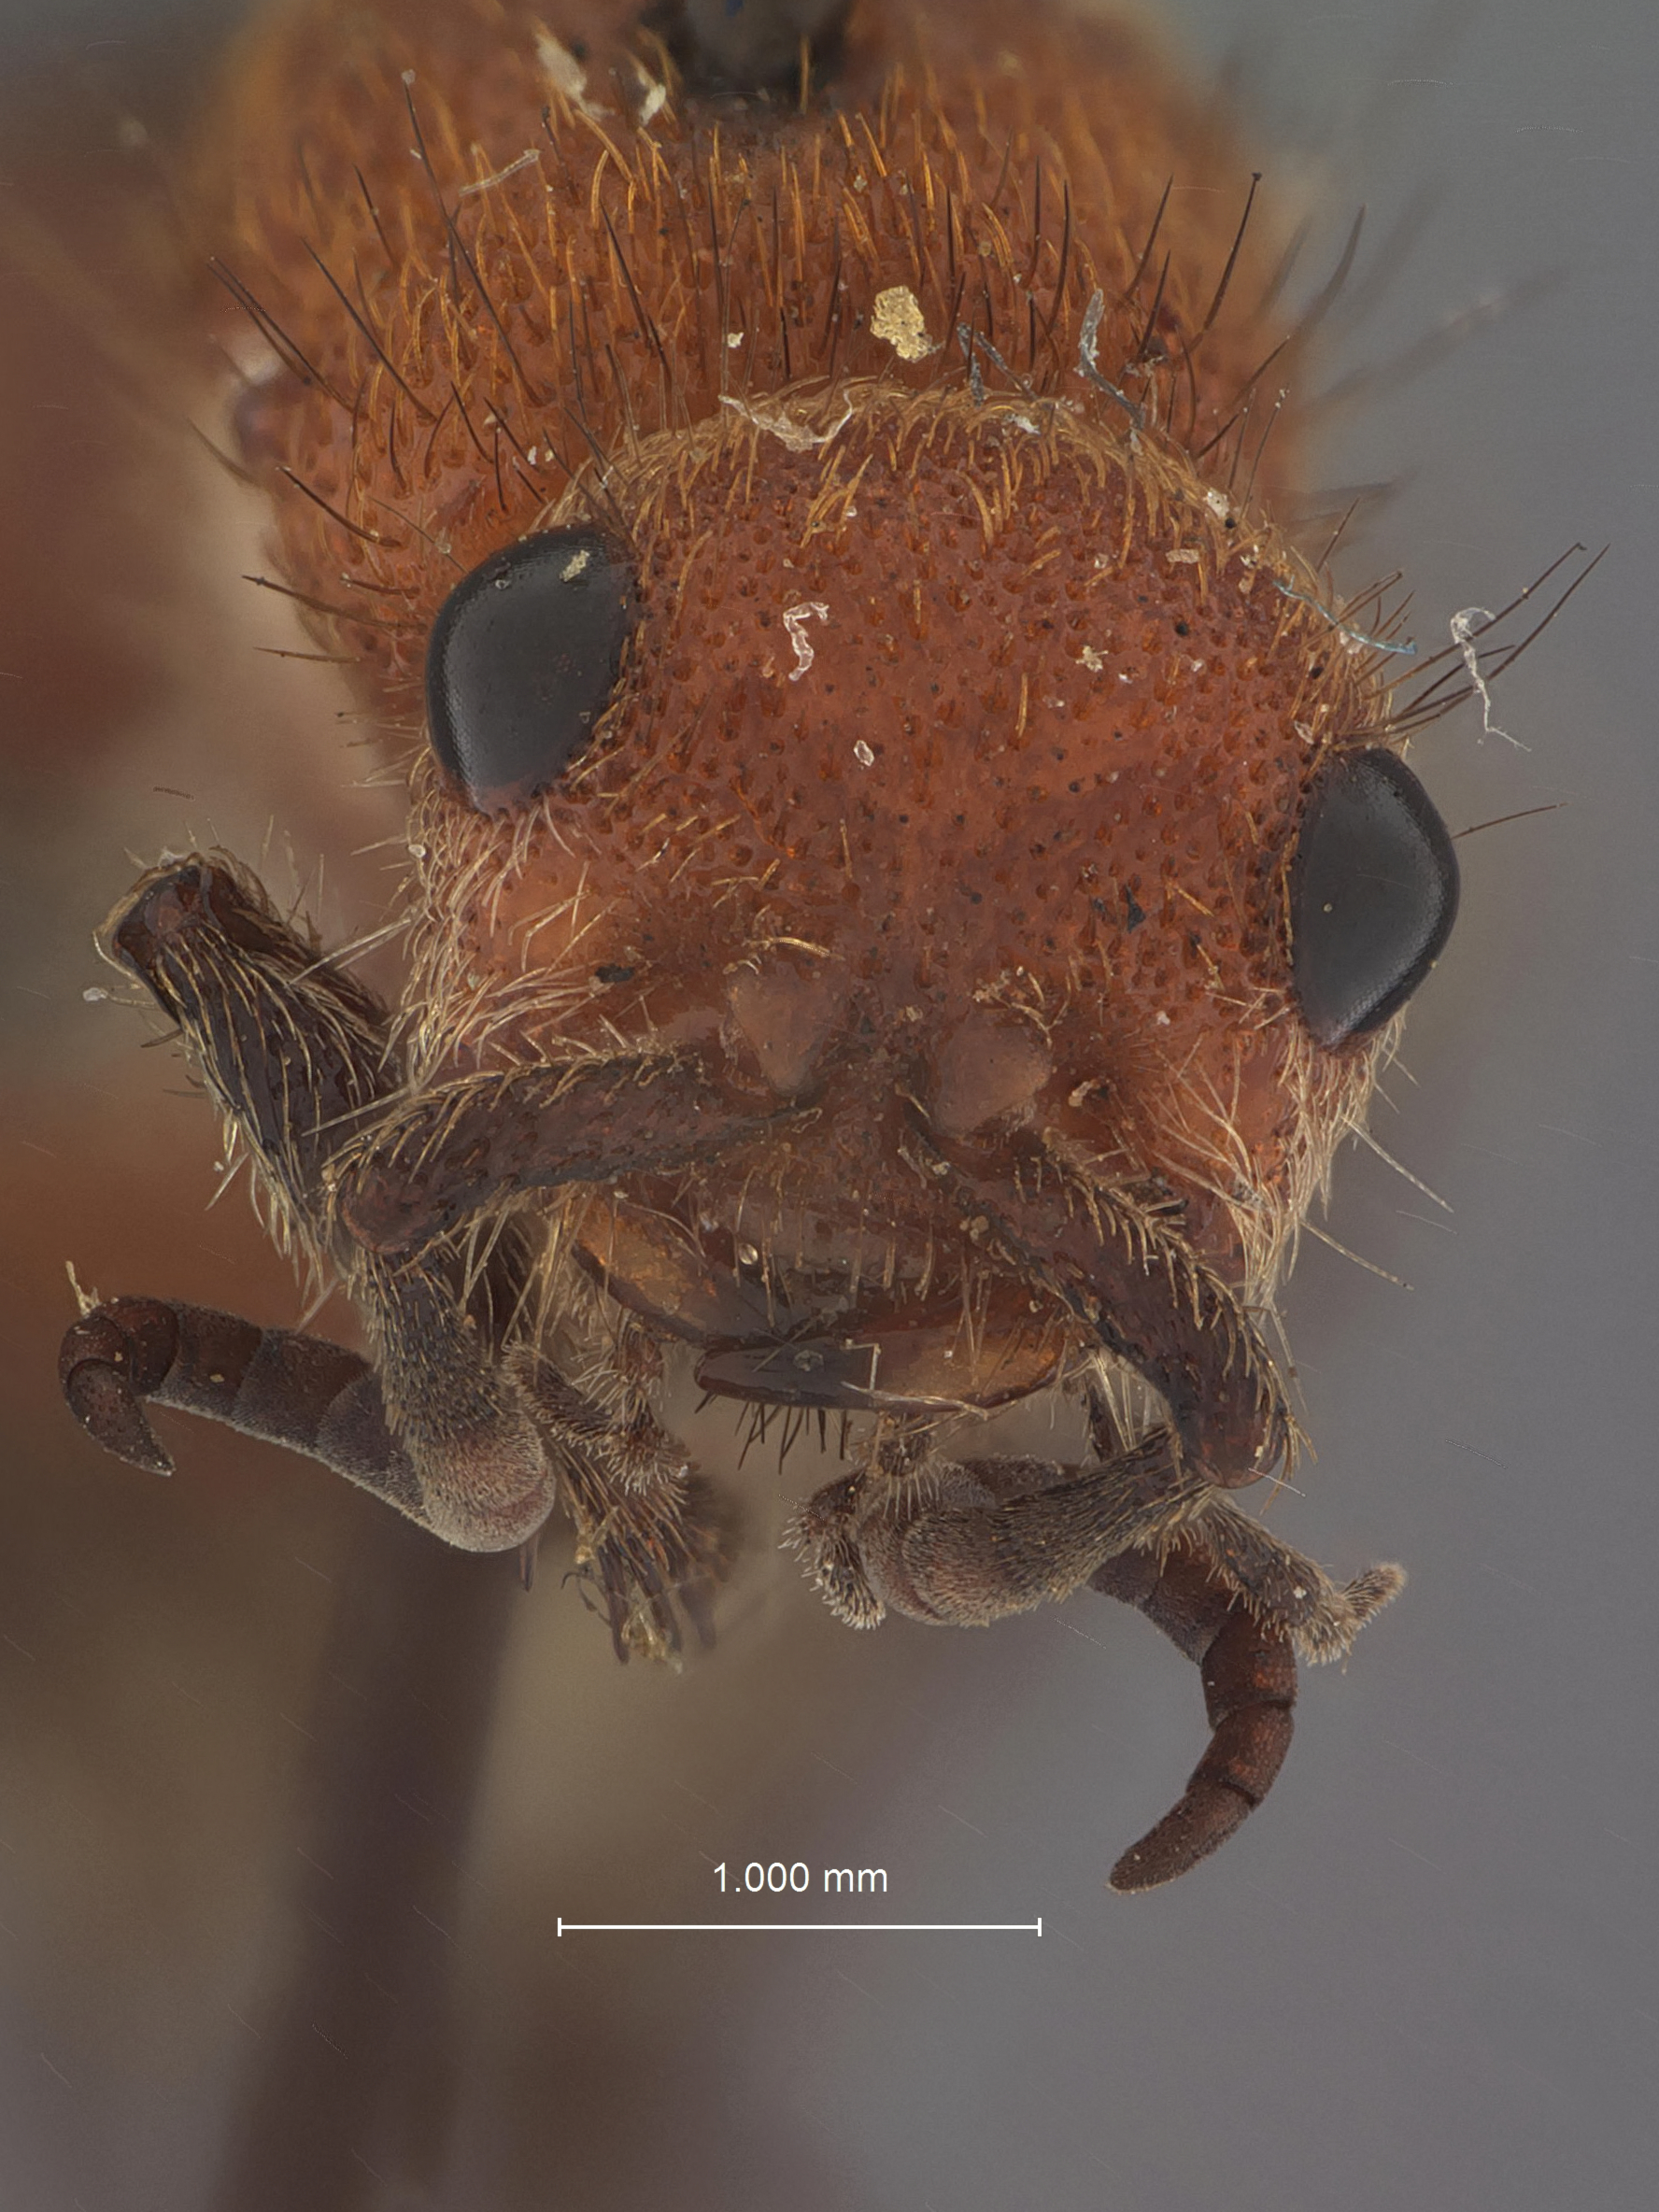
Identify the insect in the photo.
Dasymutilla champlaini
